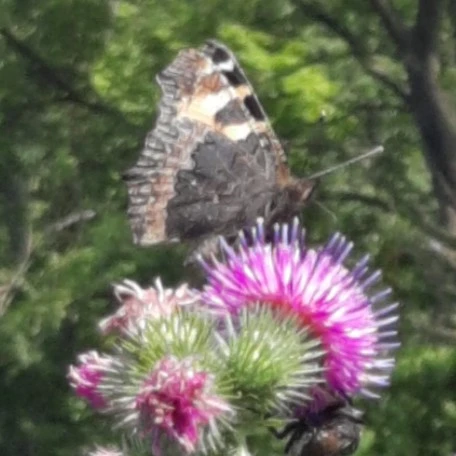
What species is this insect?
Aglais urticae
